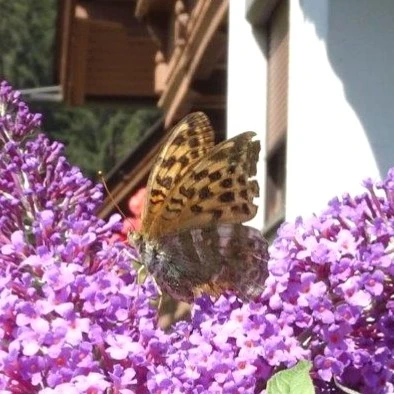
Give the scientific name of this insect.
Argynnis paphia
